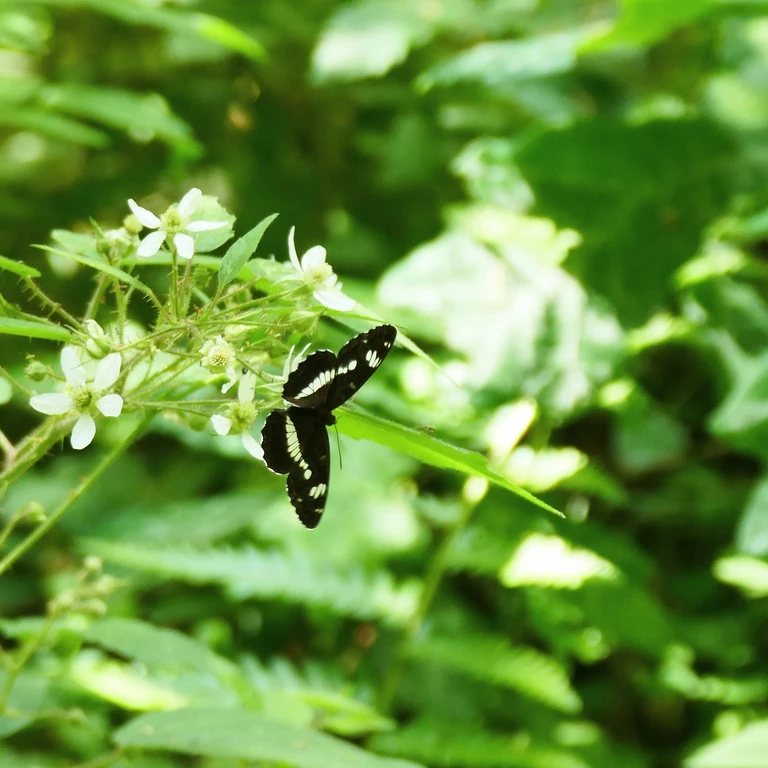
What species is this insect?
Limenitis camilla (also Ladoga camilla)
